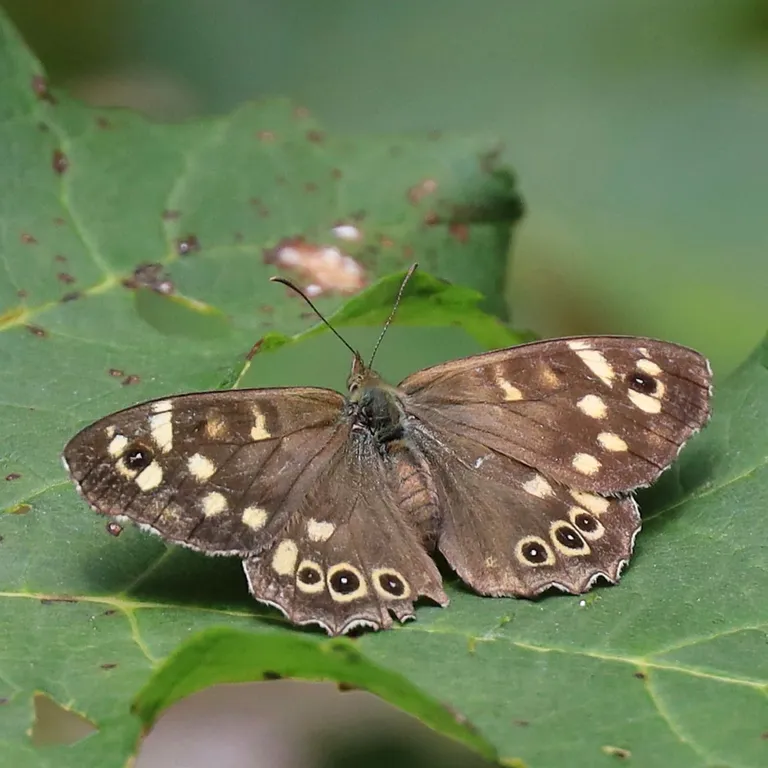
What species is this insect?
Pararge aegeria
